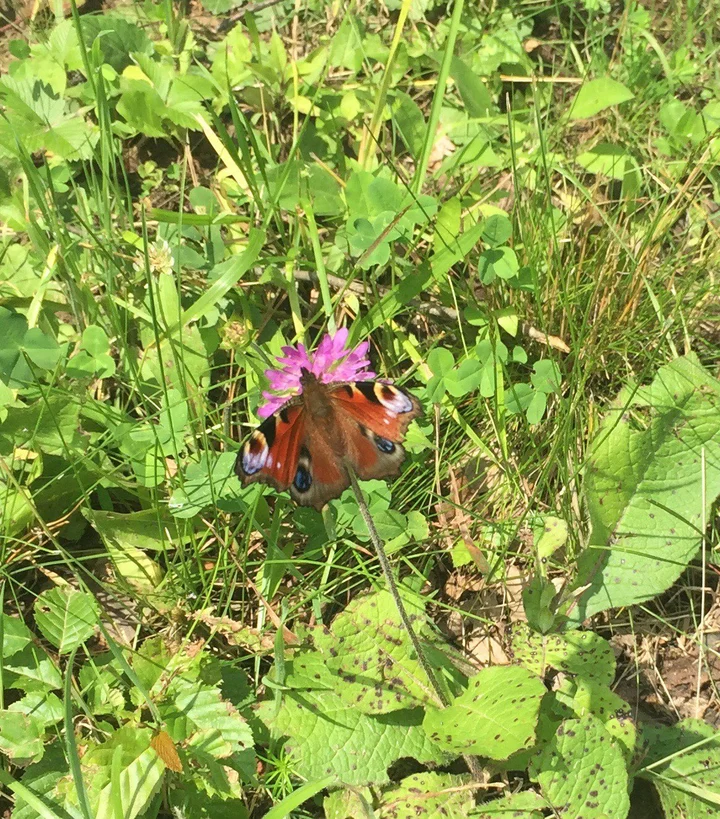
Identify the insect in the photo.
Aglais io
